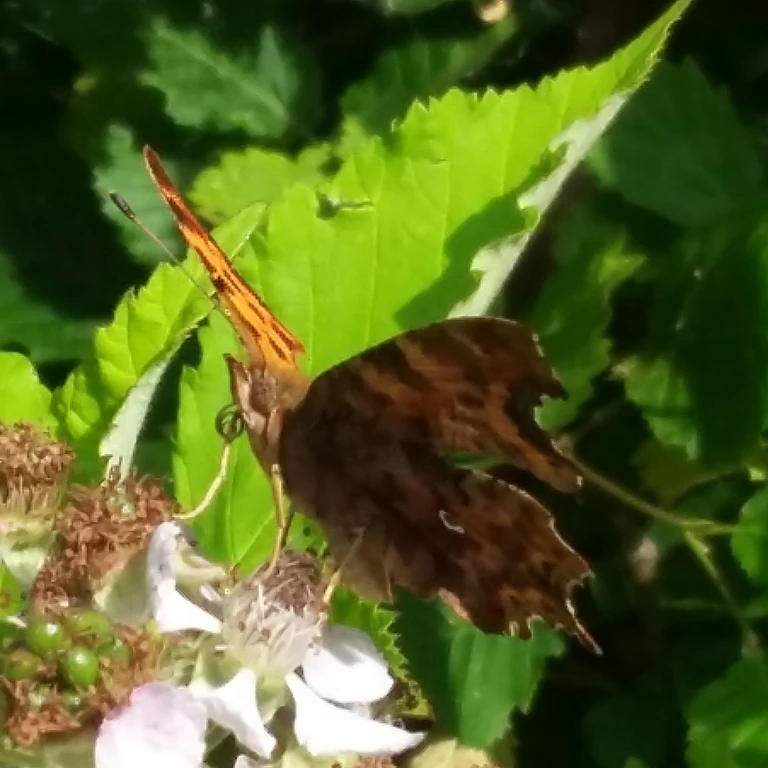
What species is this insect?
Polygonia c-album
